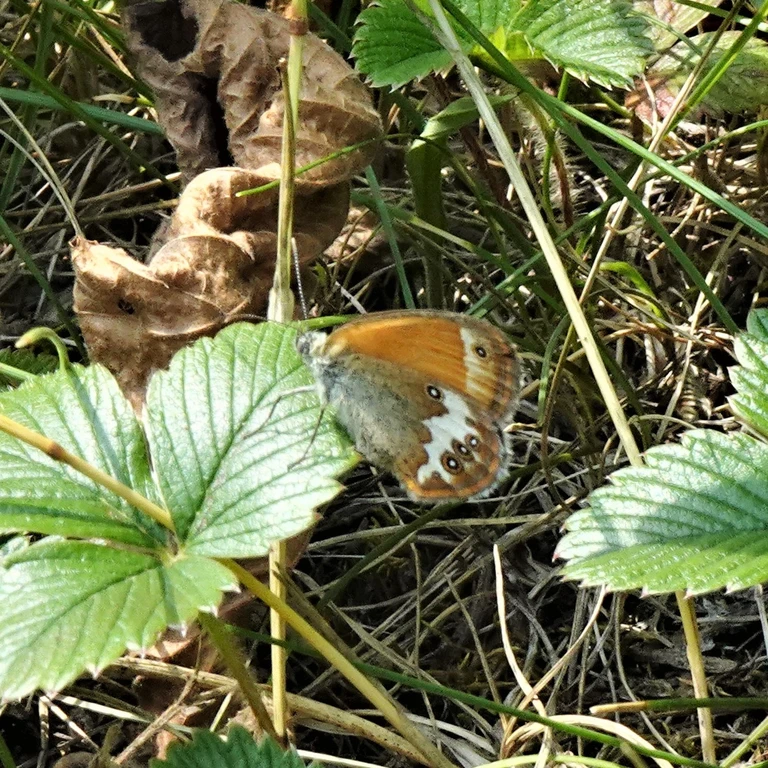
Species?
Coenonympha arcania
